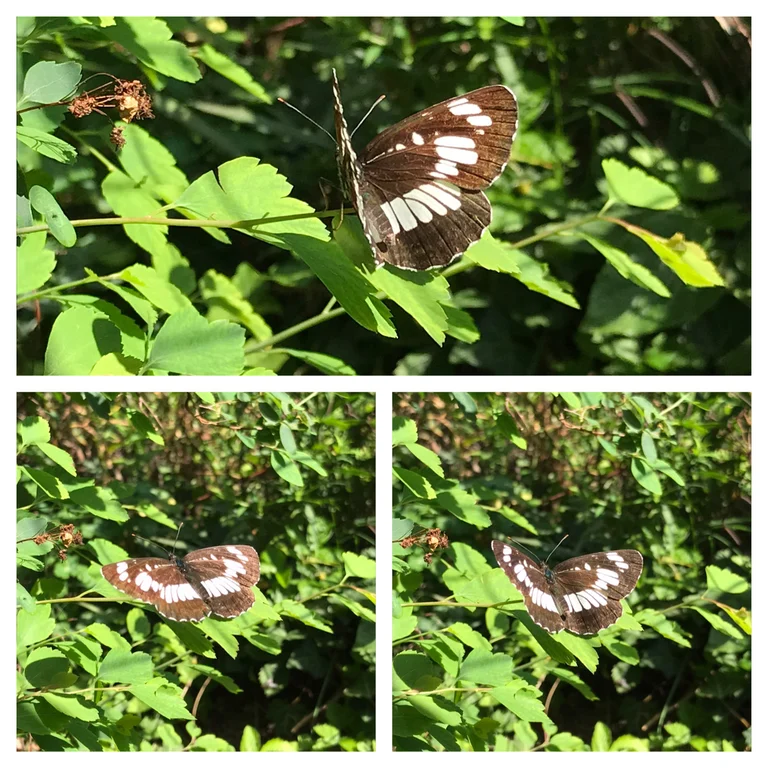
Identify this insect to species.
Neptis rivularis
